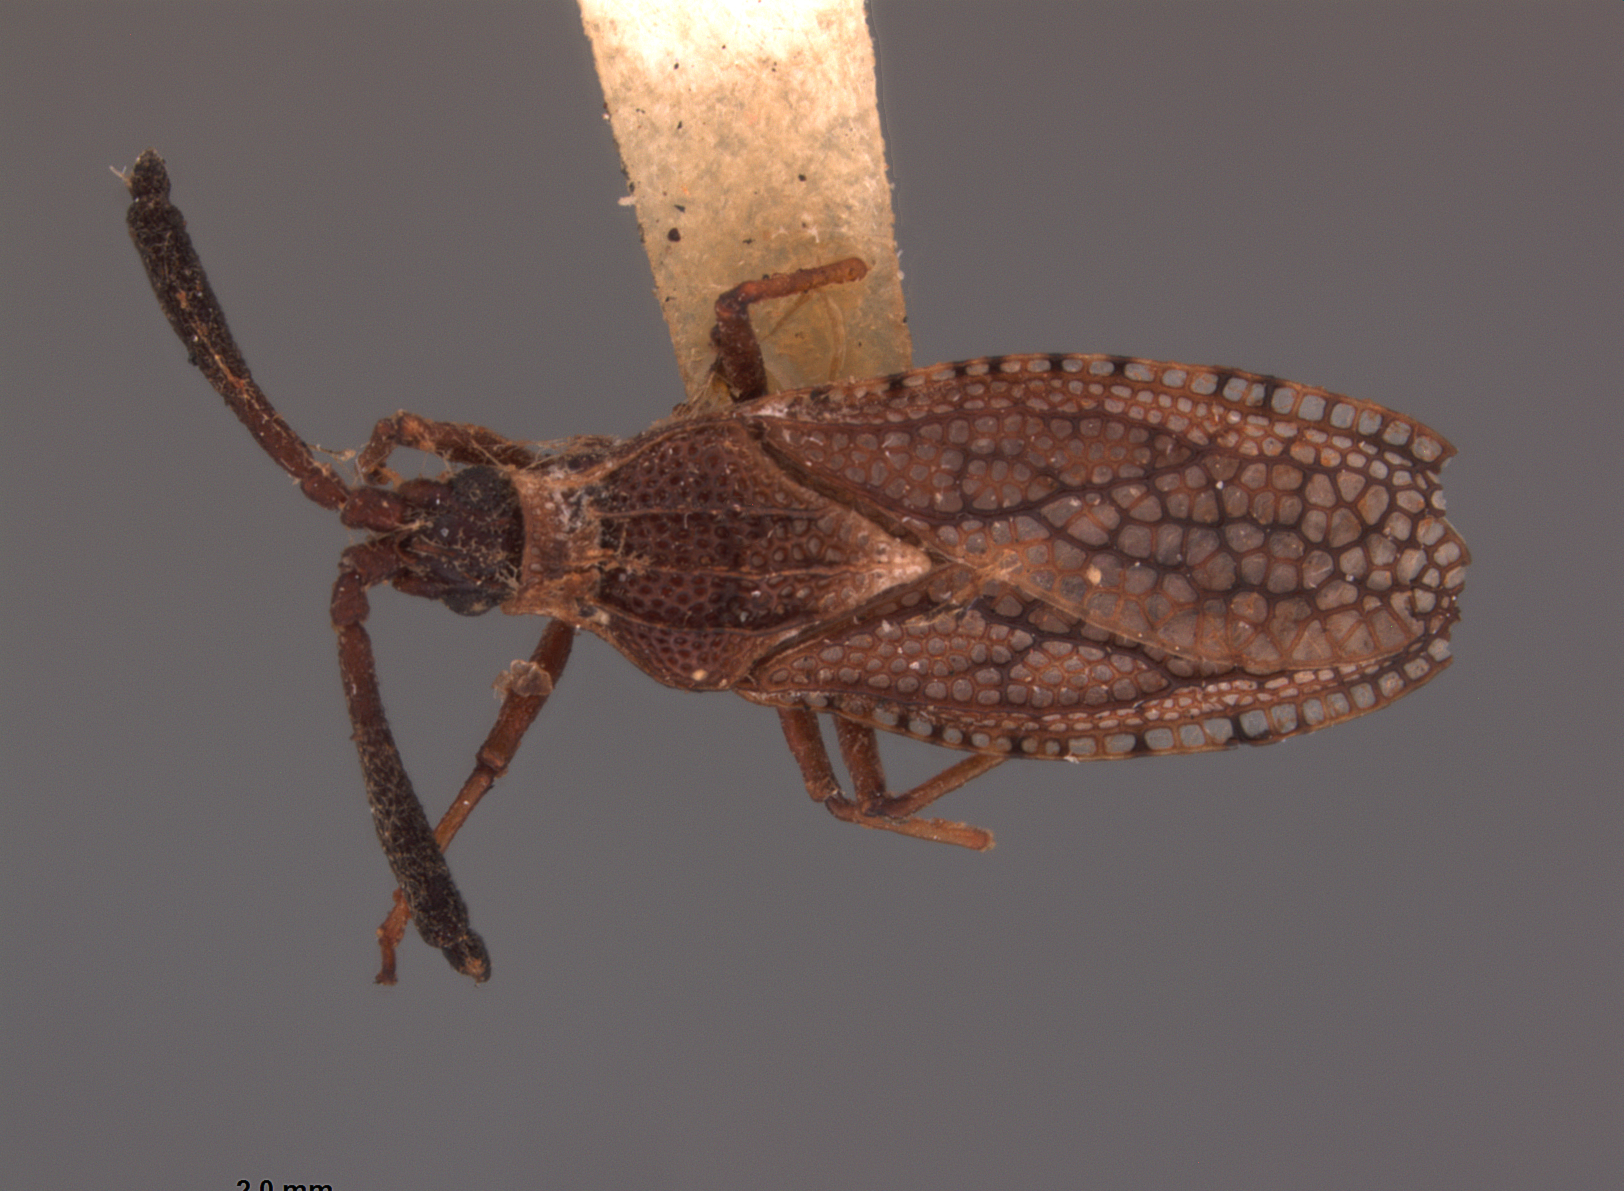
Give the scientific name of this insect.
Hesperotingis floridana
